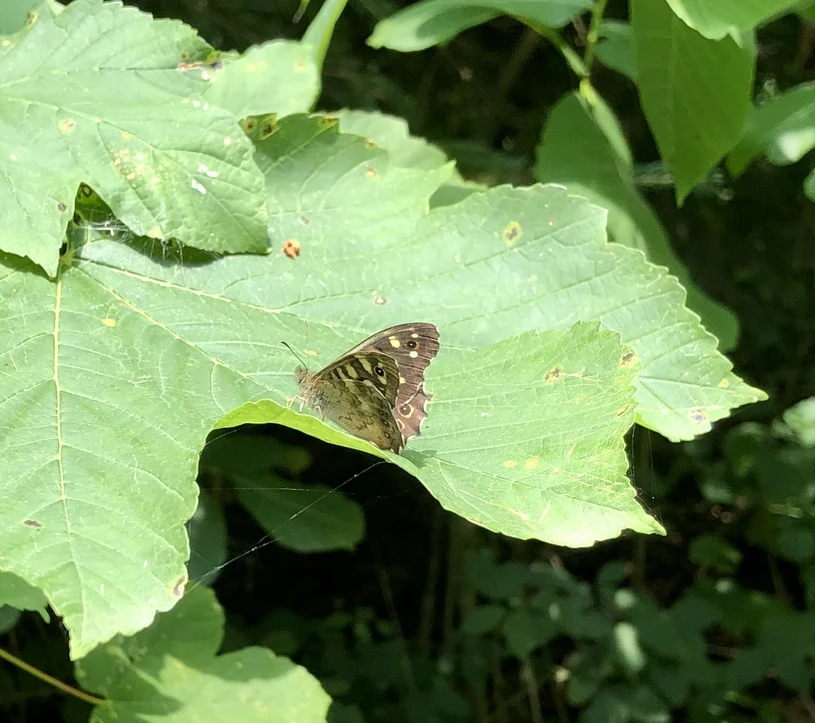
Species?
Pararge aegeria
